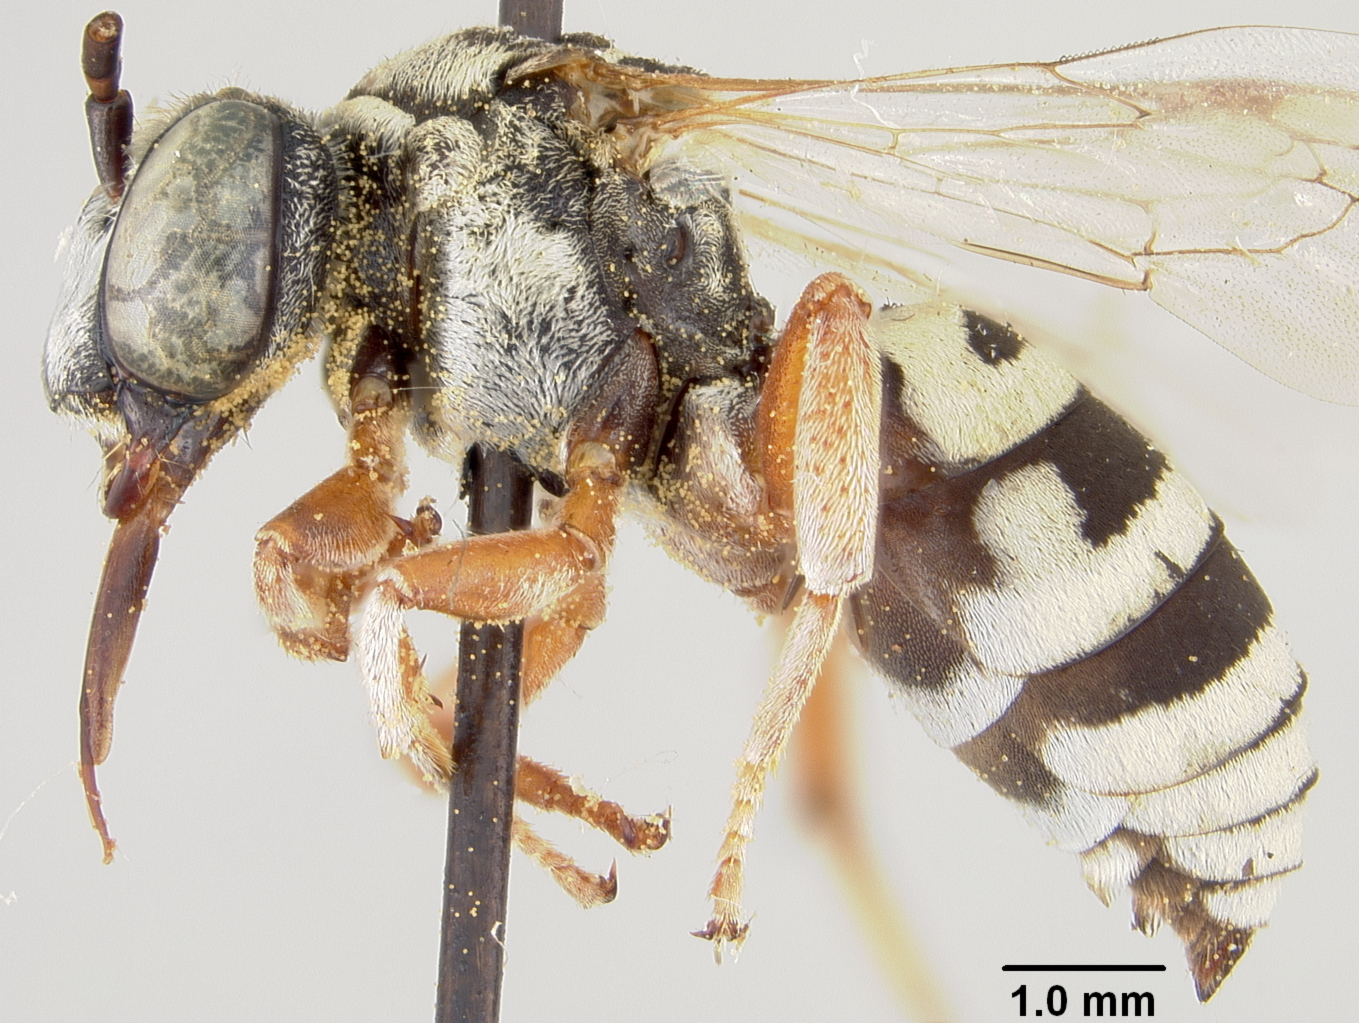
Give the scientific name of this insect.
Triepeolus sandhousae
